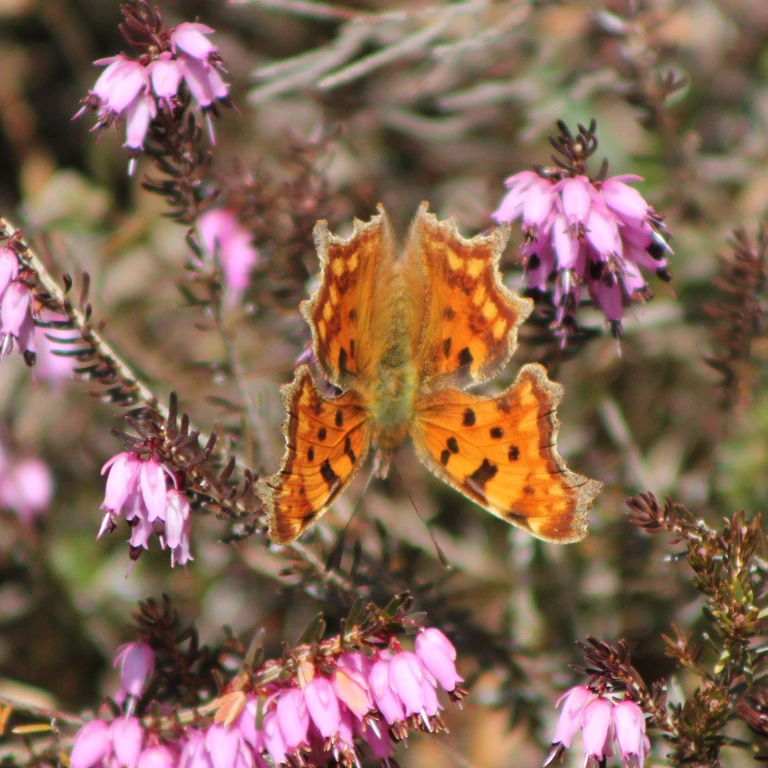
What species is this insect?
Polygonia c-album
